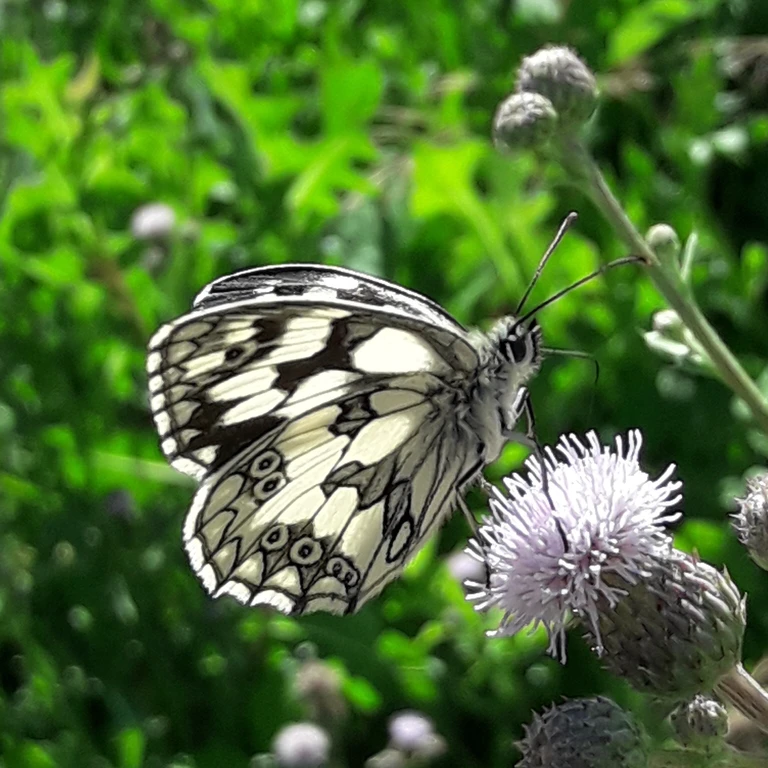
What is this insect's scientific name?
Melanargia galathea
